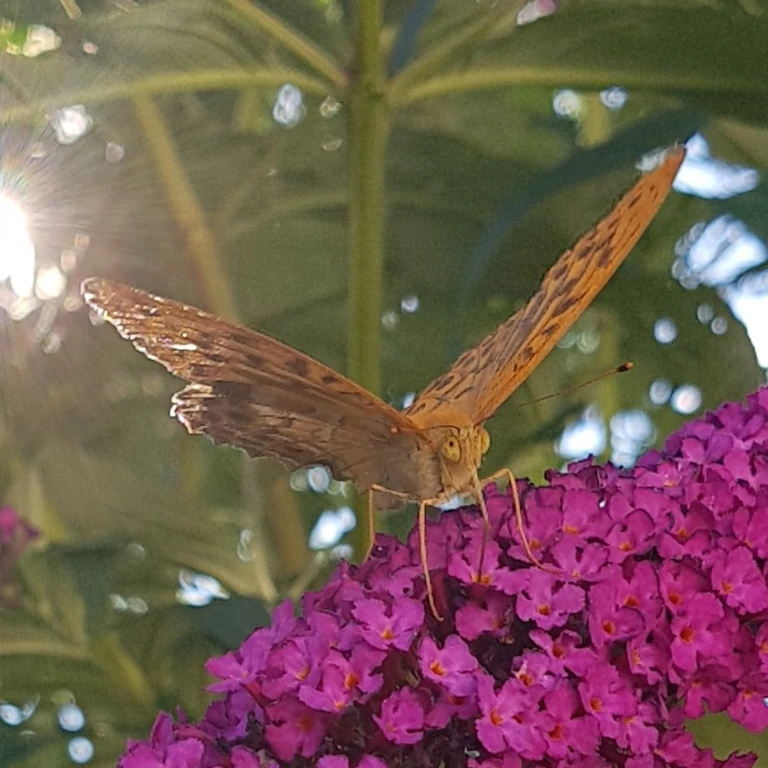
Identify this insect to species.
Argynnis paphia
